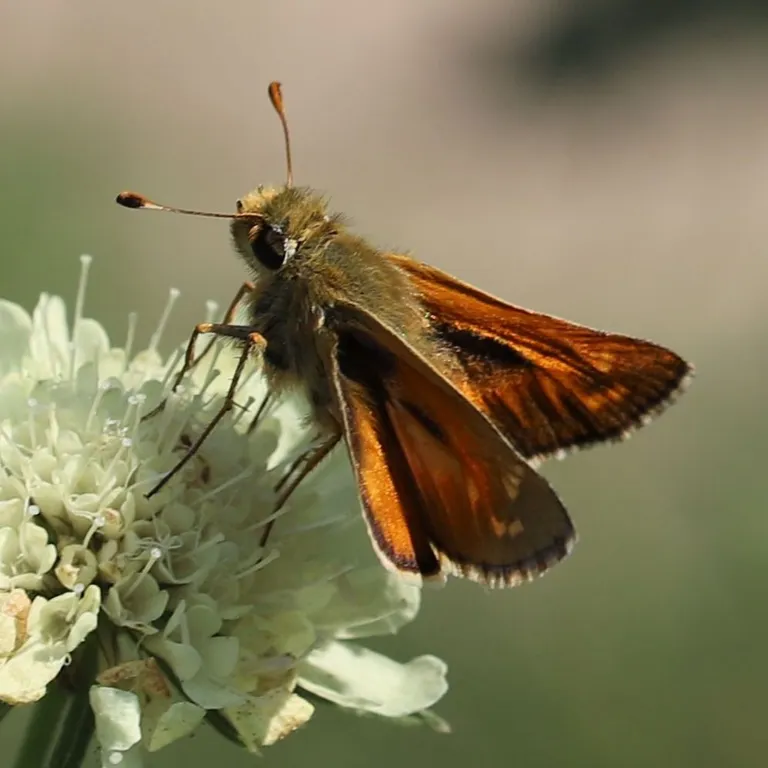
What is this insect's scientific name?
Hesperia comma
